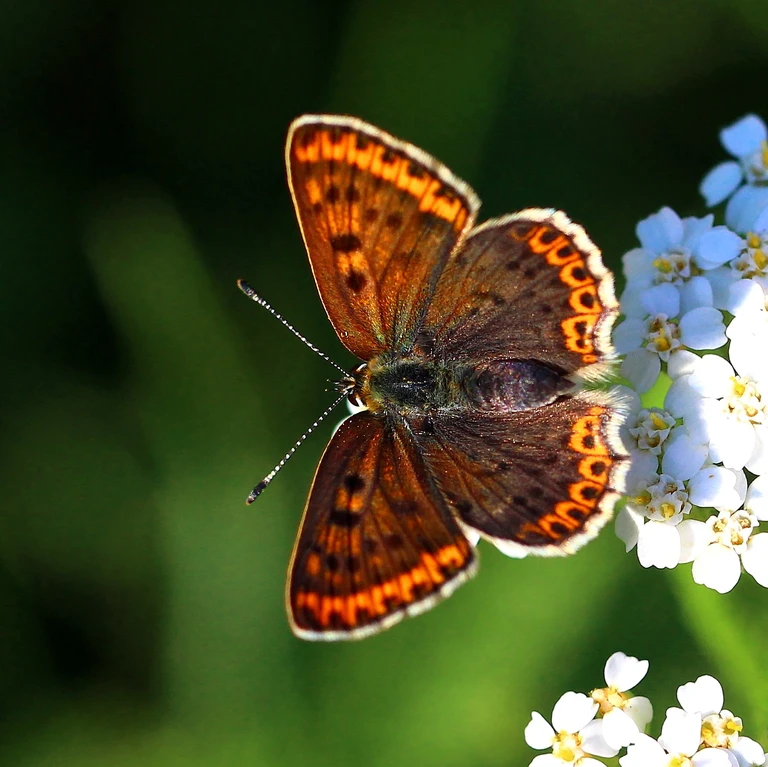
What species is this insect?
Lycaena tityrus (also Loweia tityrus)
